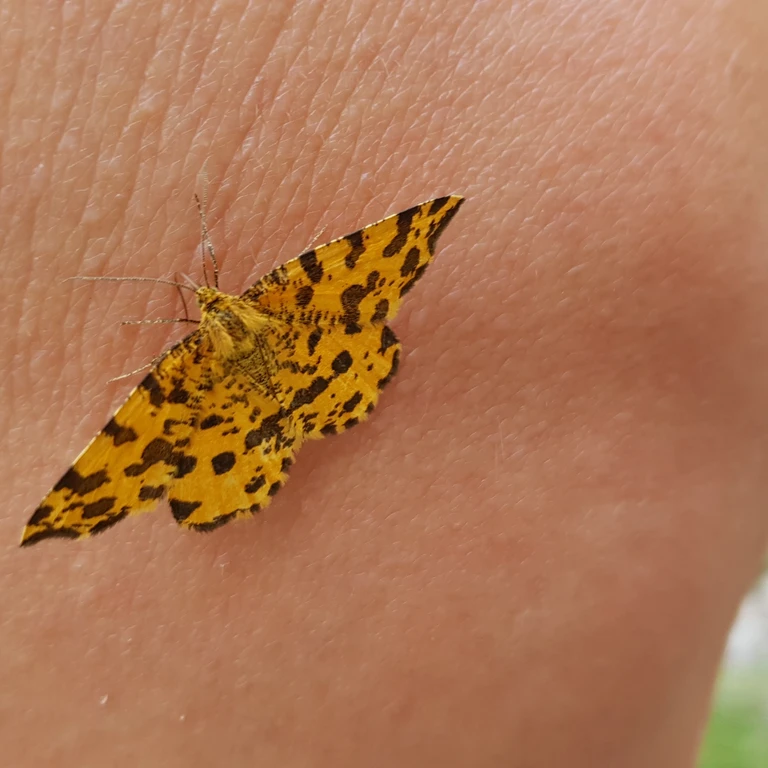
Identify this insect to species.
Pseudopanthera macularia
